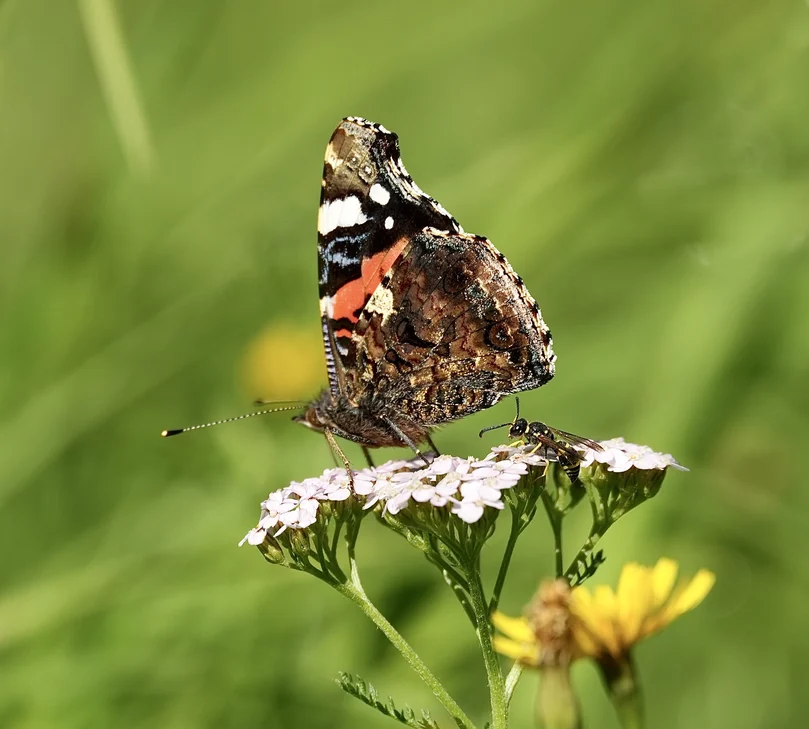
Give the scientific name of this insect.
Vanessa atalanta
